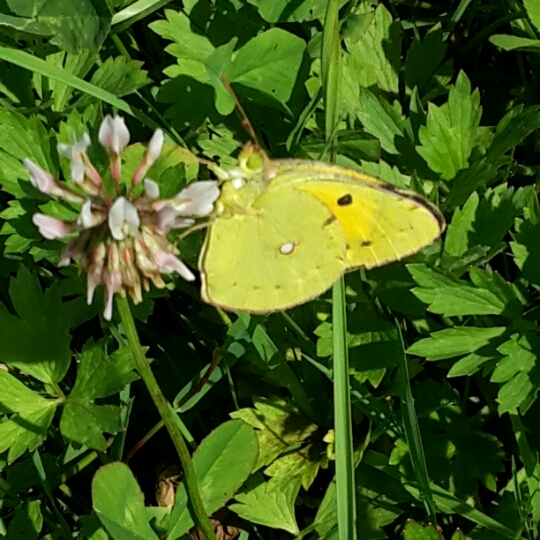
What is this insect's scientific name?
Colias croceus
